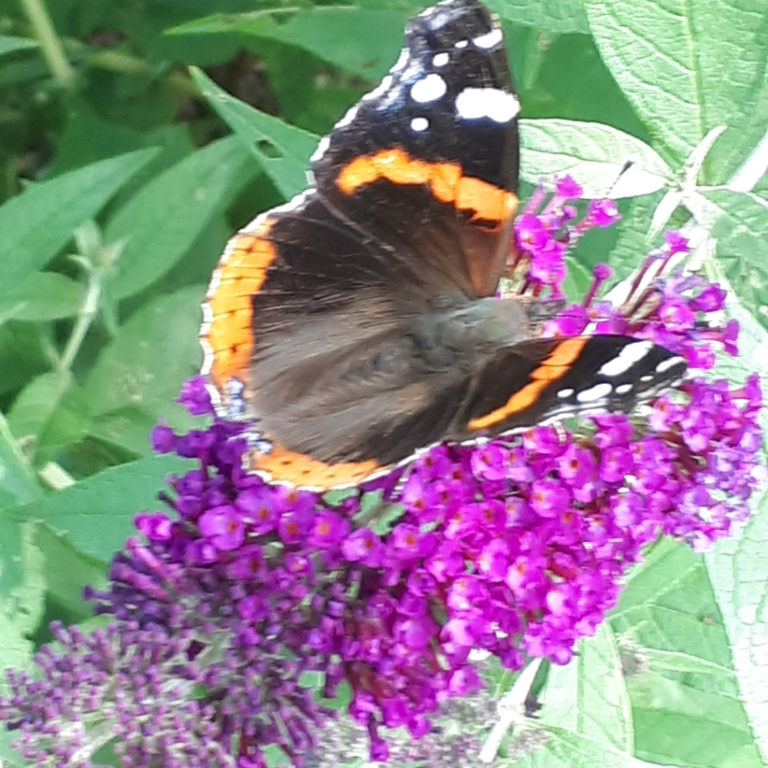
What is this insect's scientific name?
Vanessa atalanta
